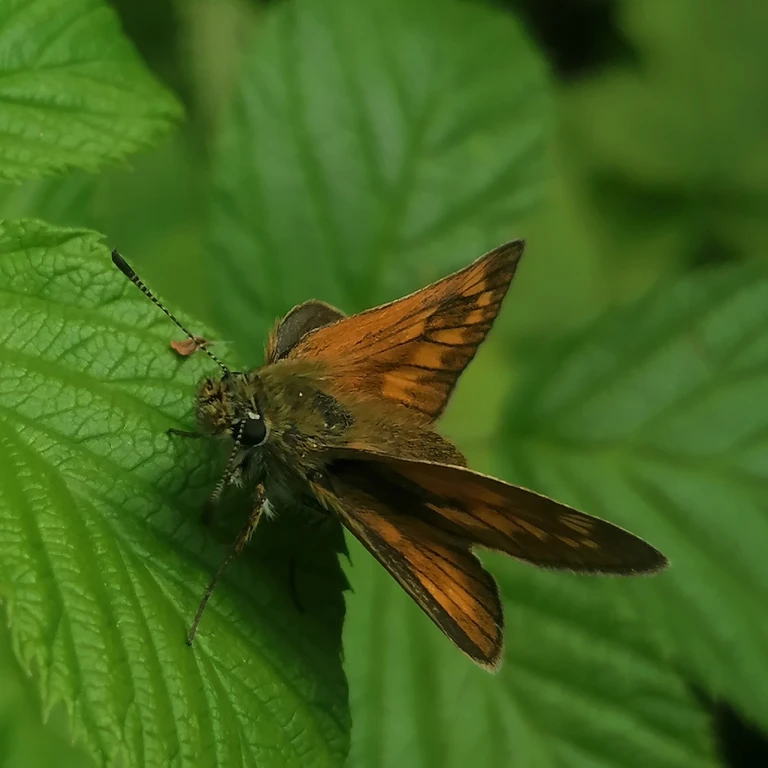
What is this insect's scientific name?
Ochlodes sylvanus (also Ochlodes venata)
